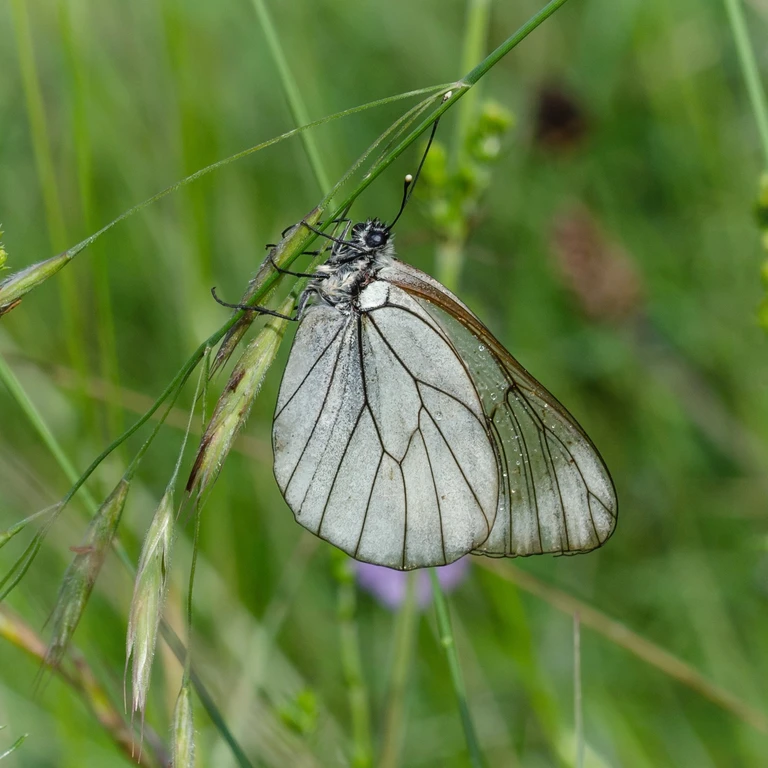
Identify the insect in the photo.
Aporia crataegi
